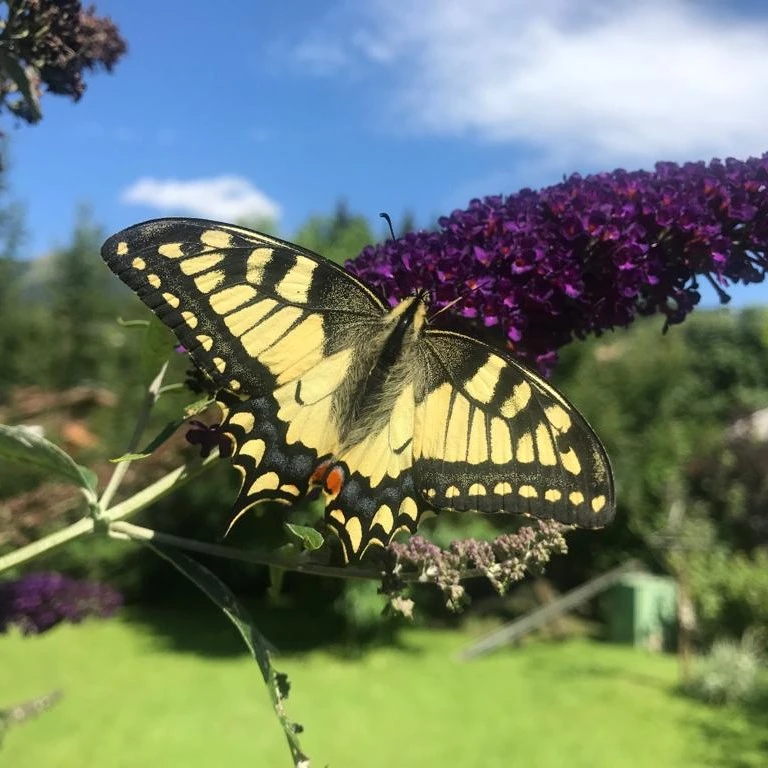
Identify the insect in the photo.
Papilio machaon
